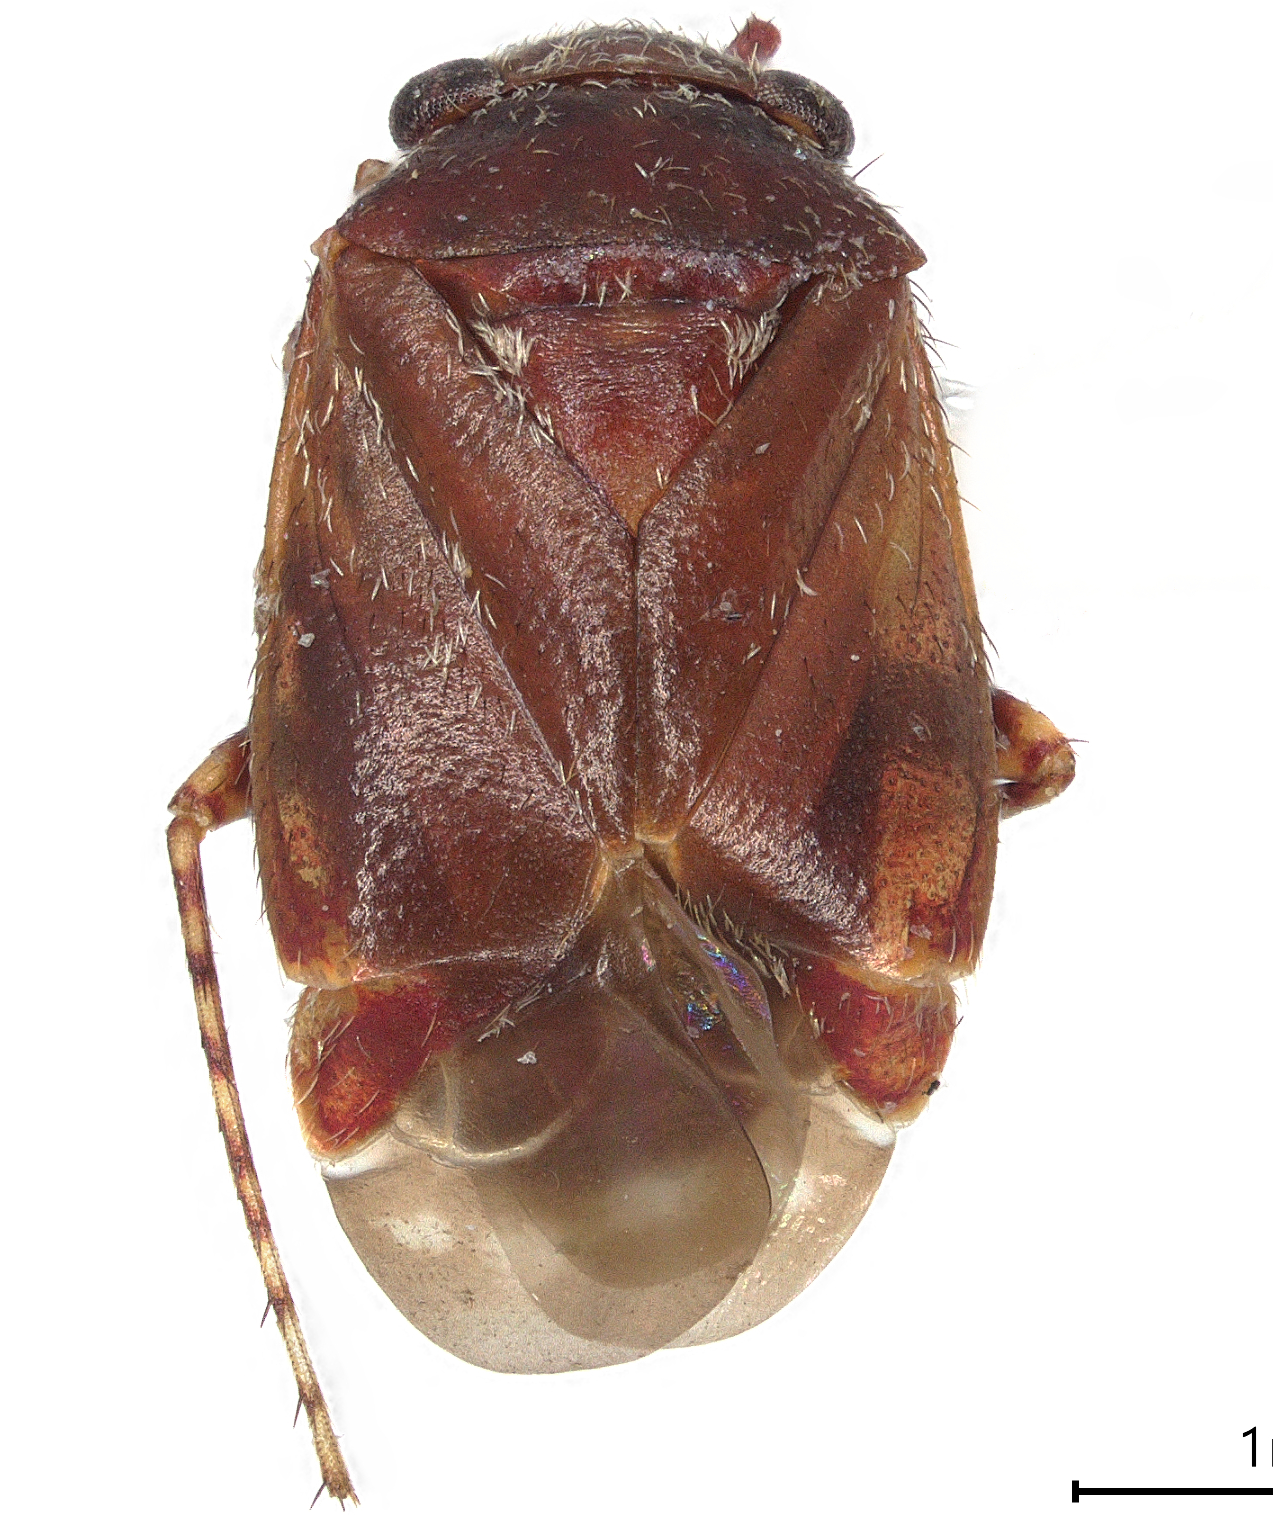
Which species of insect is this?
Hypseloecus cassisi
